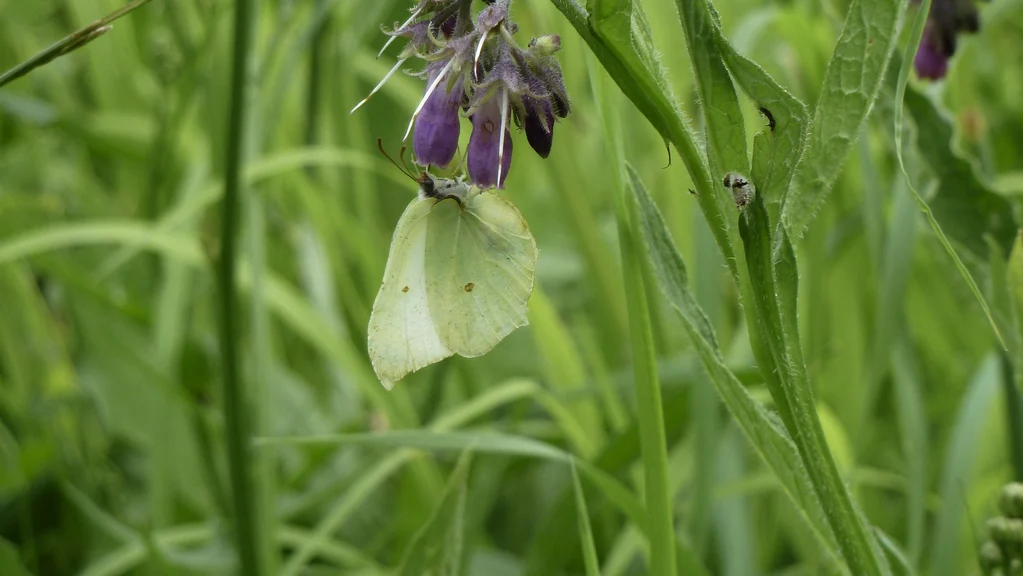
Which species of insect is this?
Gonepteryx rhamni
